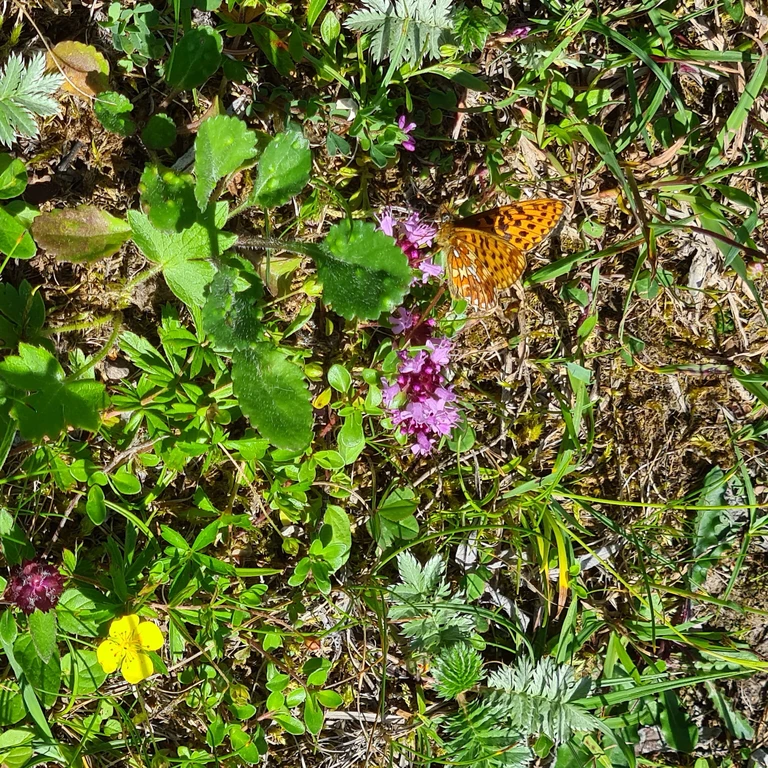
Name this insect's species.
Boloria euphrosyne (also Clossiana euphrosyne)
